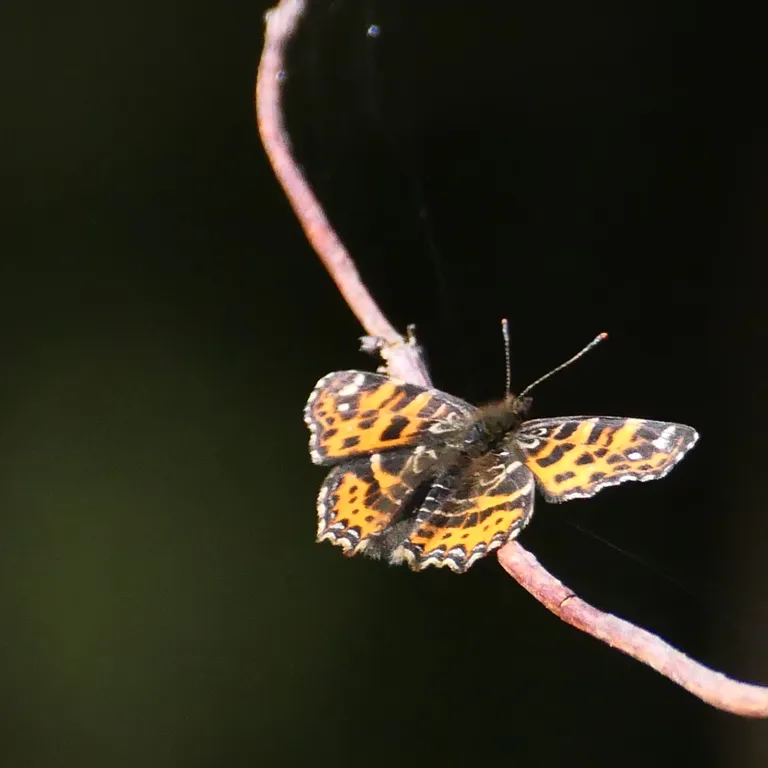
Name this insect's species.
Araschnia levana
